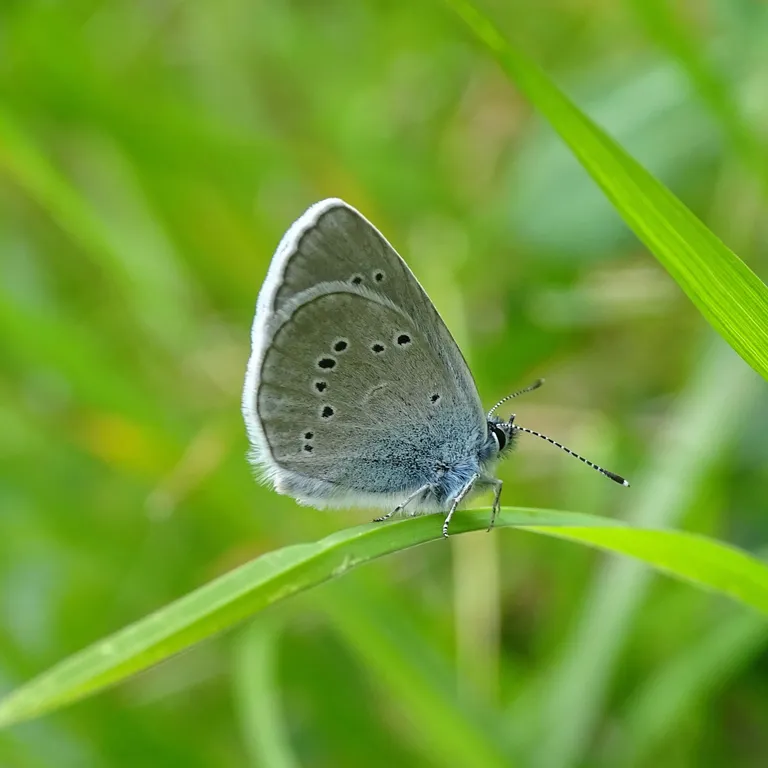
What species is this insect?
Cyaniris semiargus
